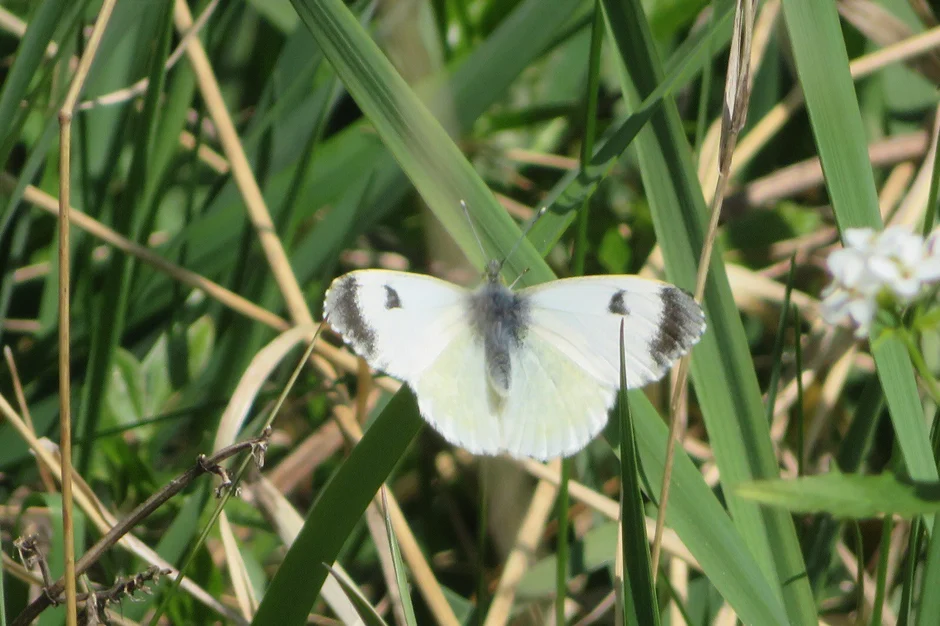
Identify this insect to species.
Anthocharis cardamines
